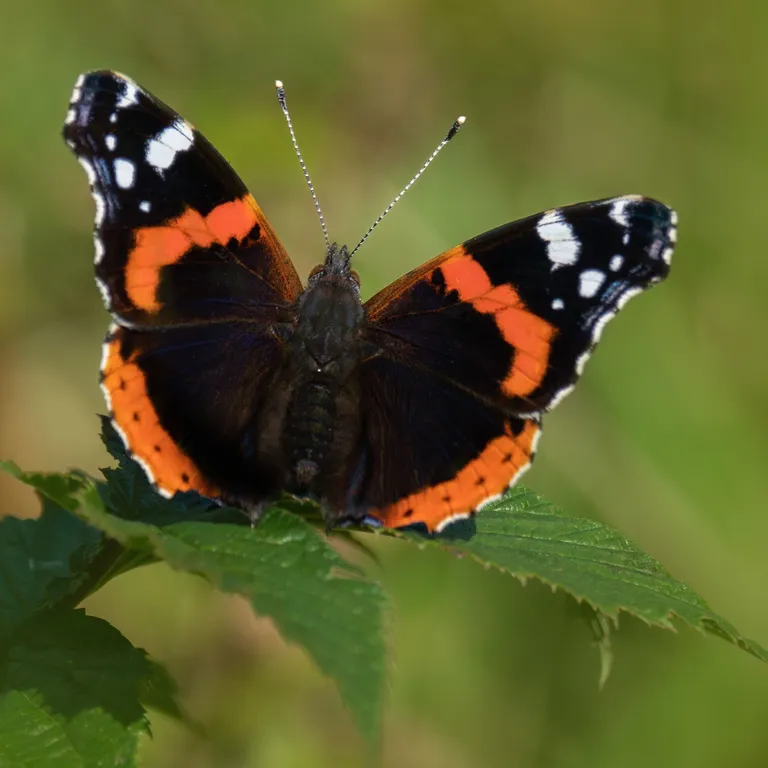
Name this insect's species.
Vanessa atalanta
